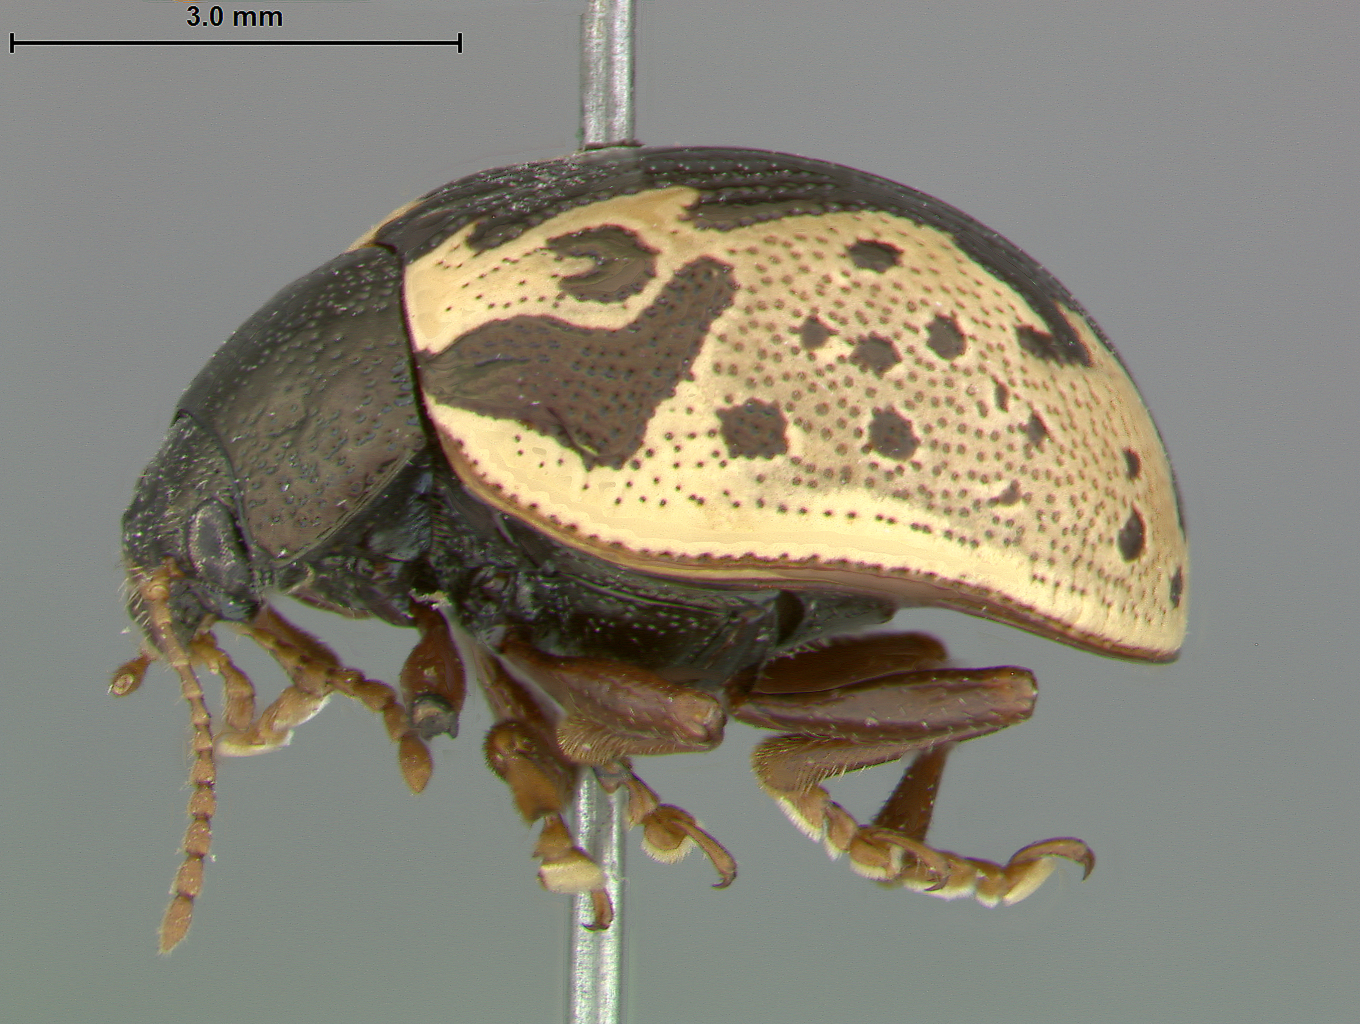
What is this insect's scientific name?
Calligrapha rhoda
